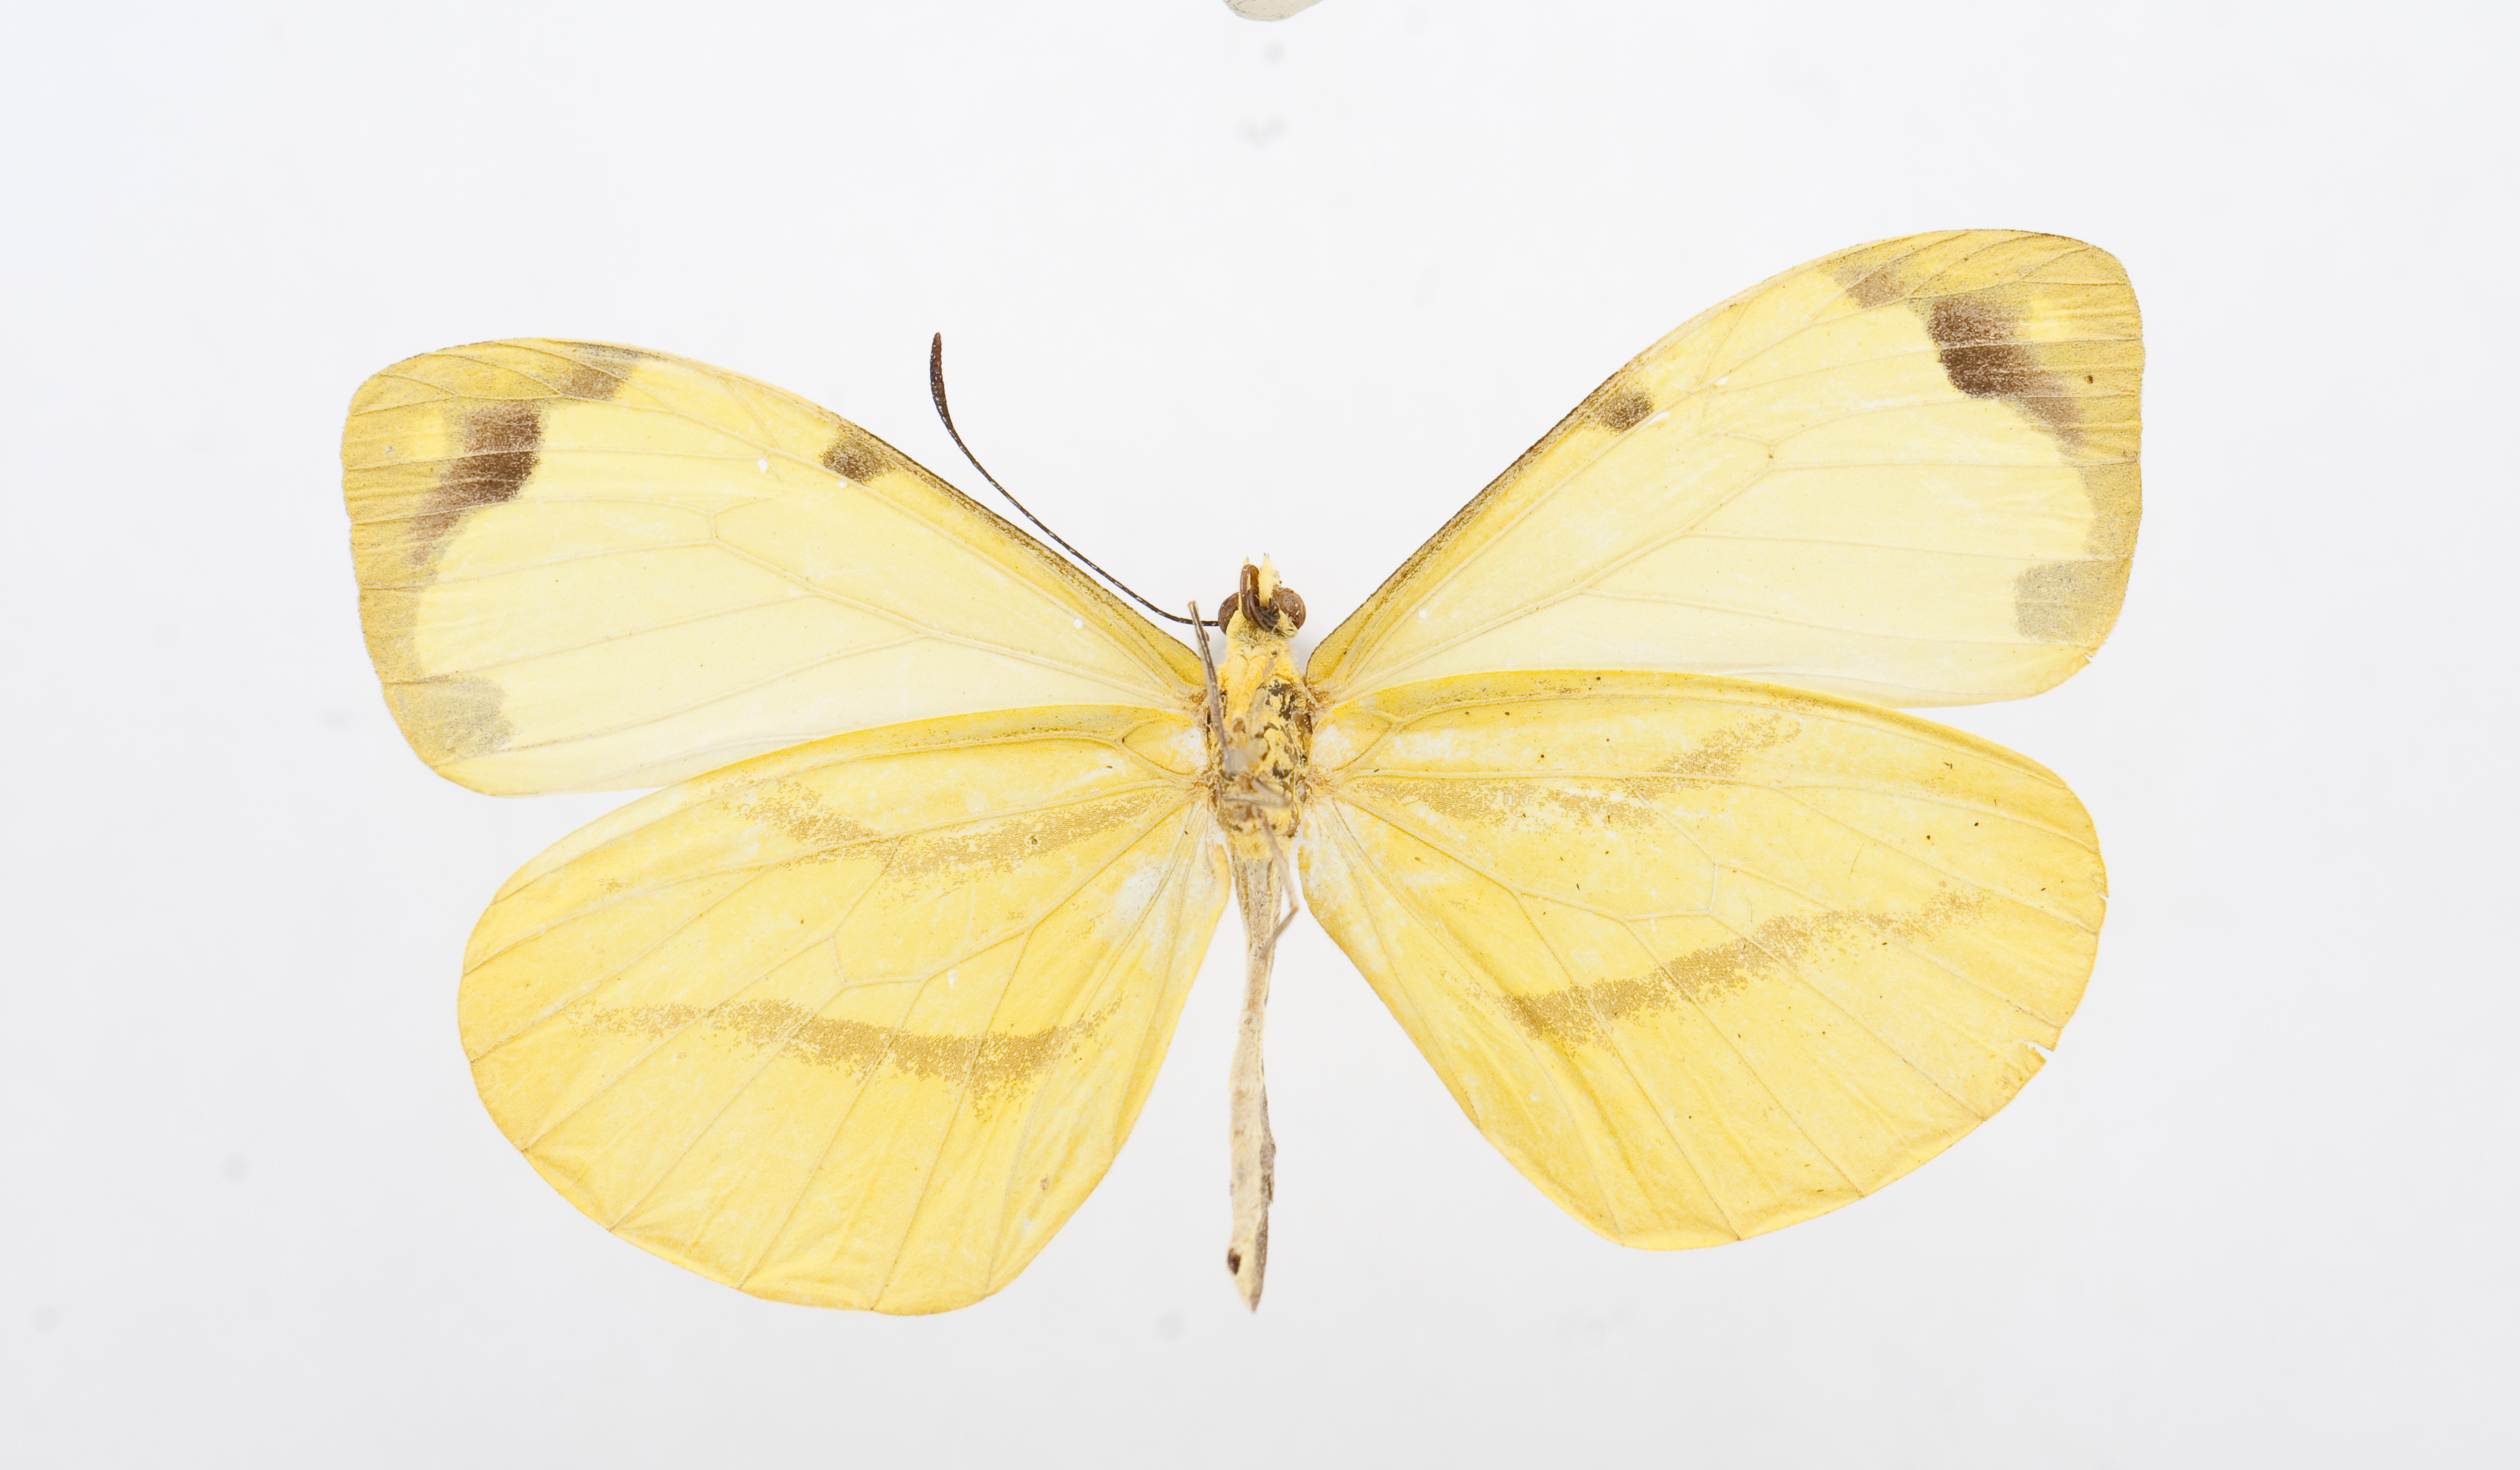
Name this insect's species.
Enantia citrinella
